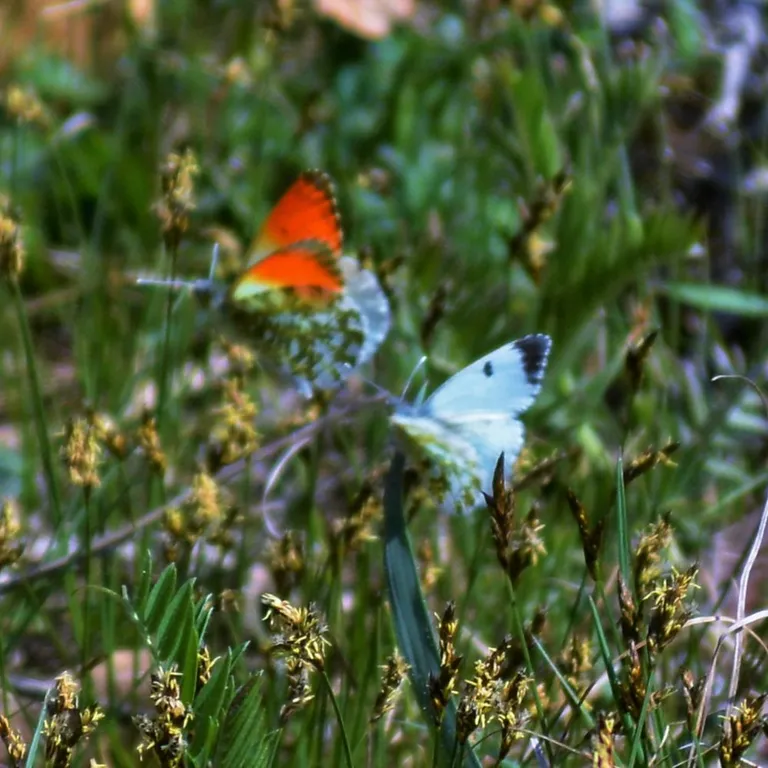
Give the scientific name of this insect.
Anthocharis cardamines
